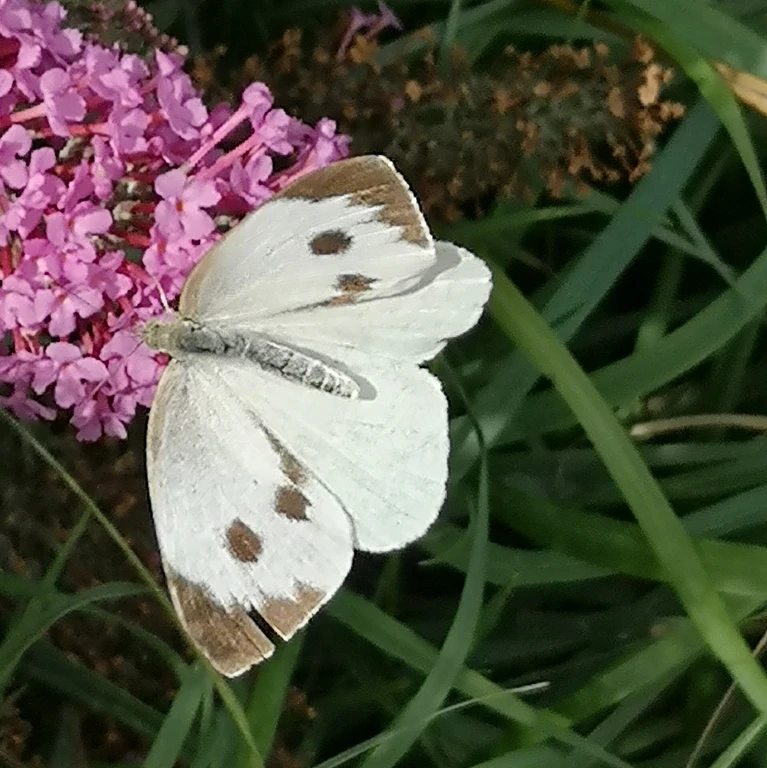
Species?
Pieris brassicae
